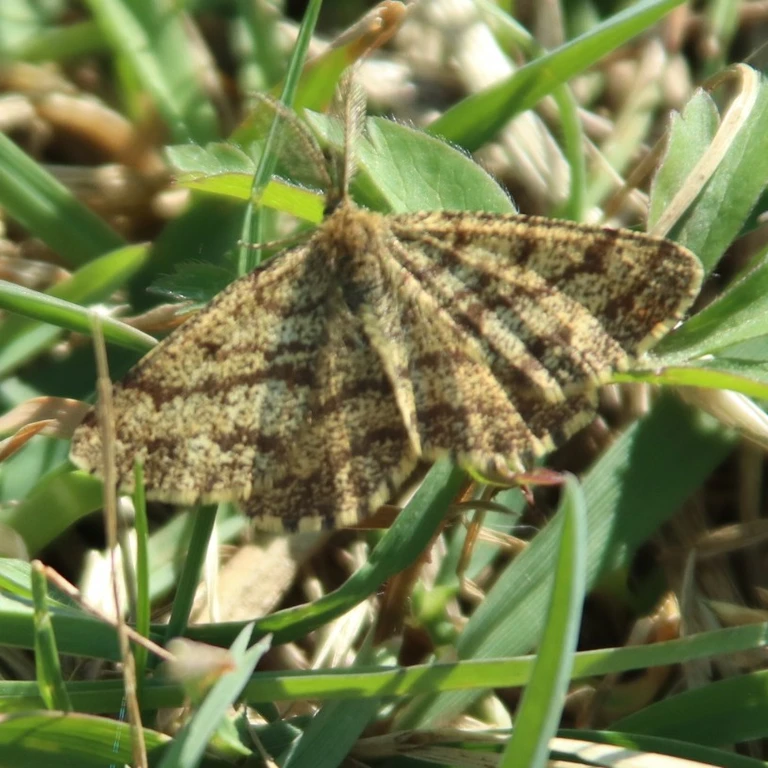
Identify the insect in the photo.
Ematurga atomaria
